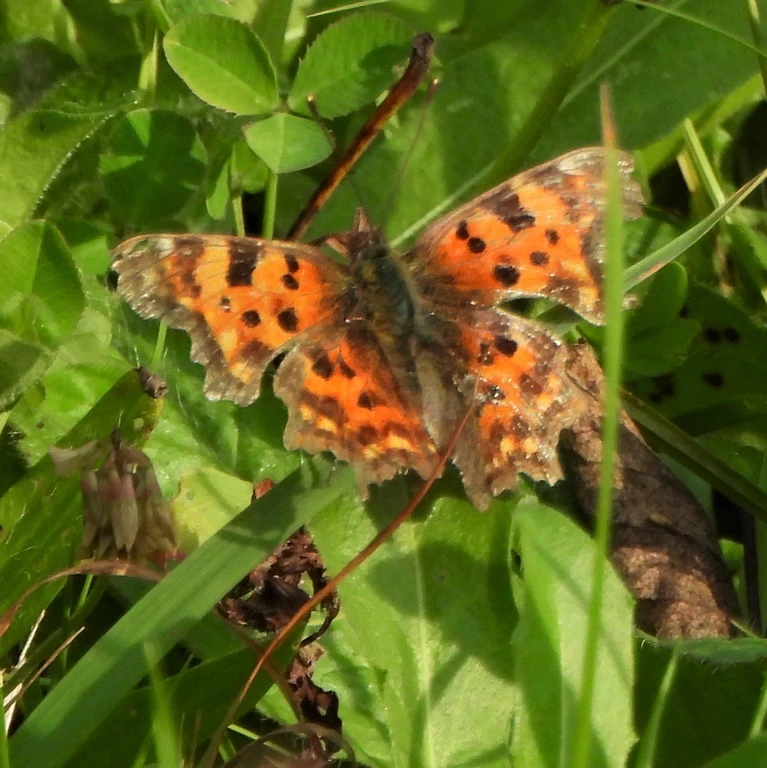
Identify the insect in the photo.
Polygonia c-album
